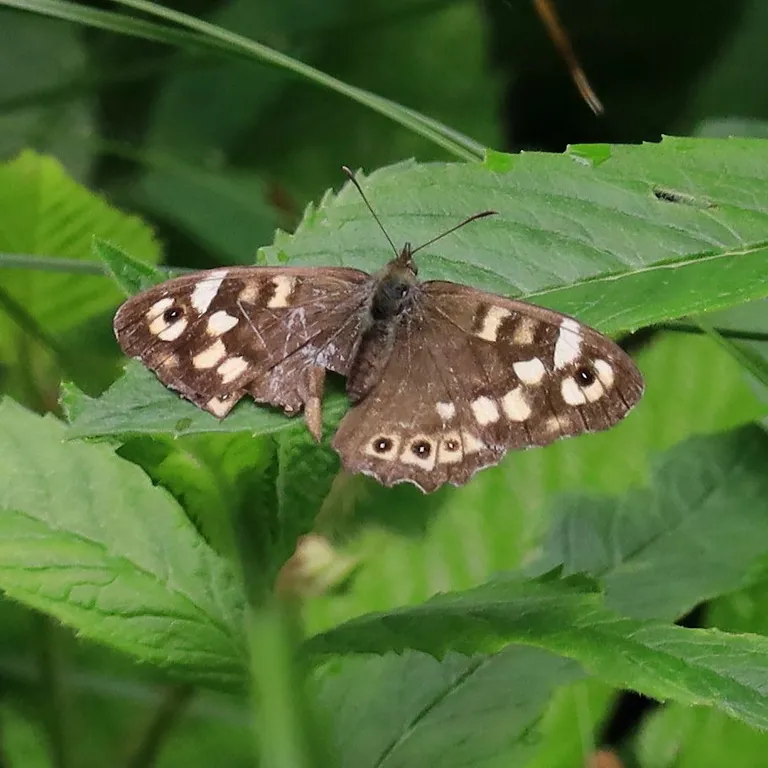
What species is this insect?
Pararge aegeria
